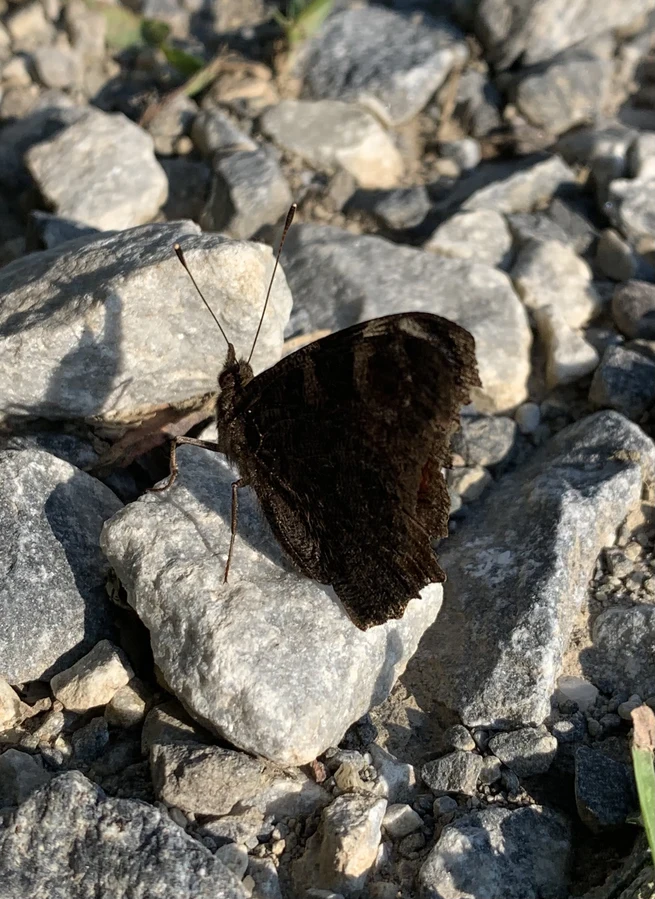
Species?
Aglais io
